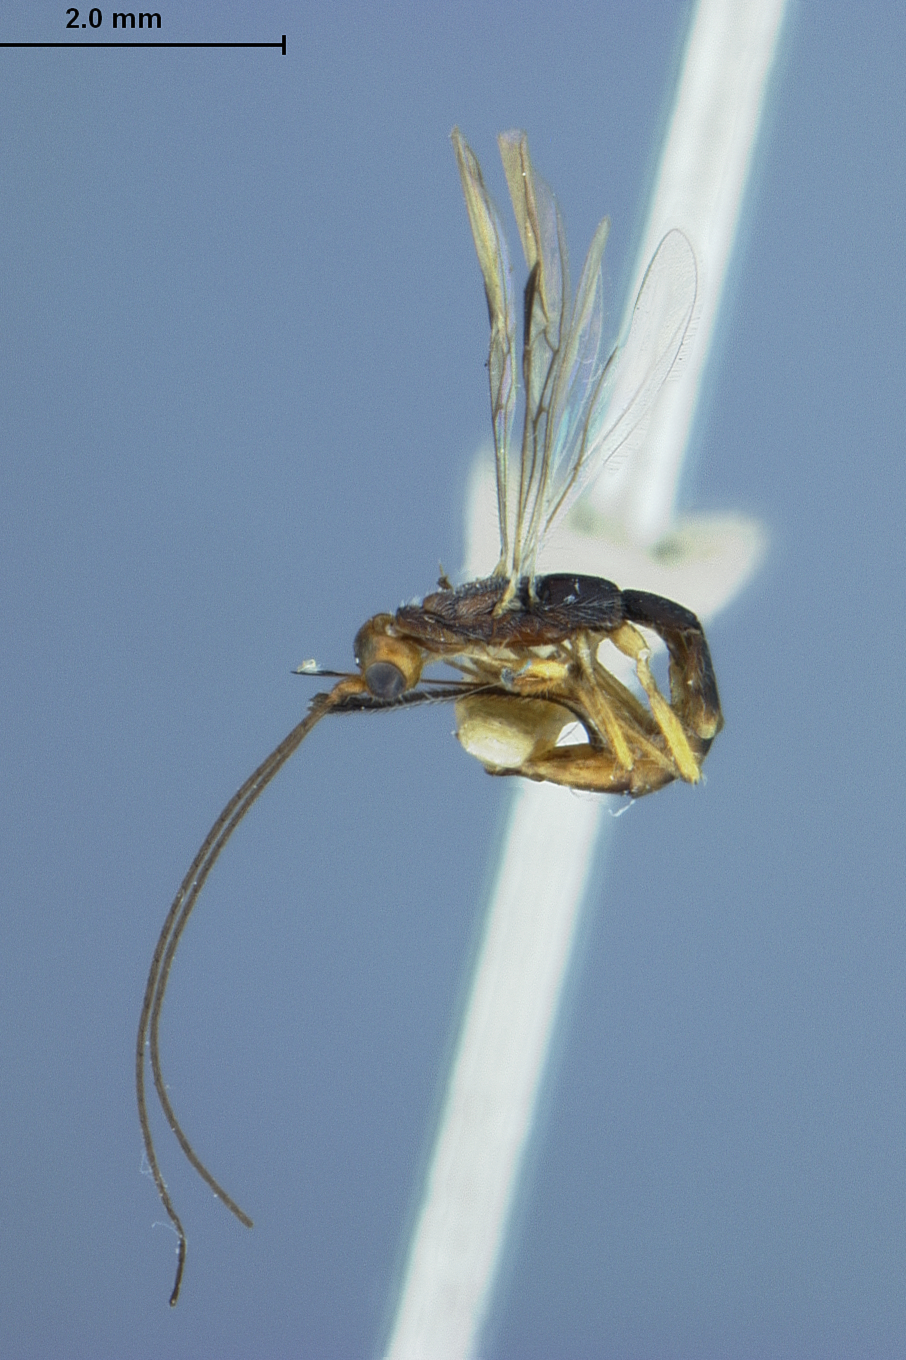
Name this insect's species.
Hecabolus ruficeps
